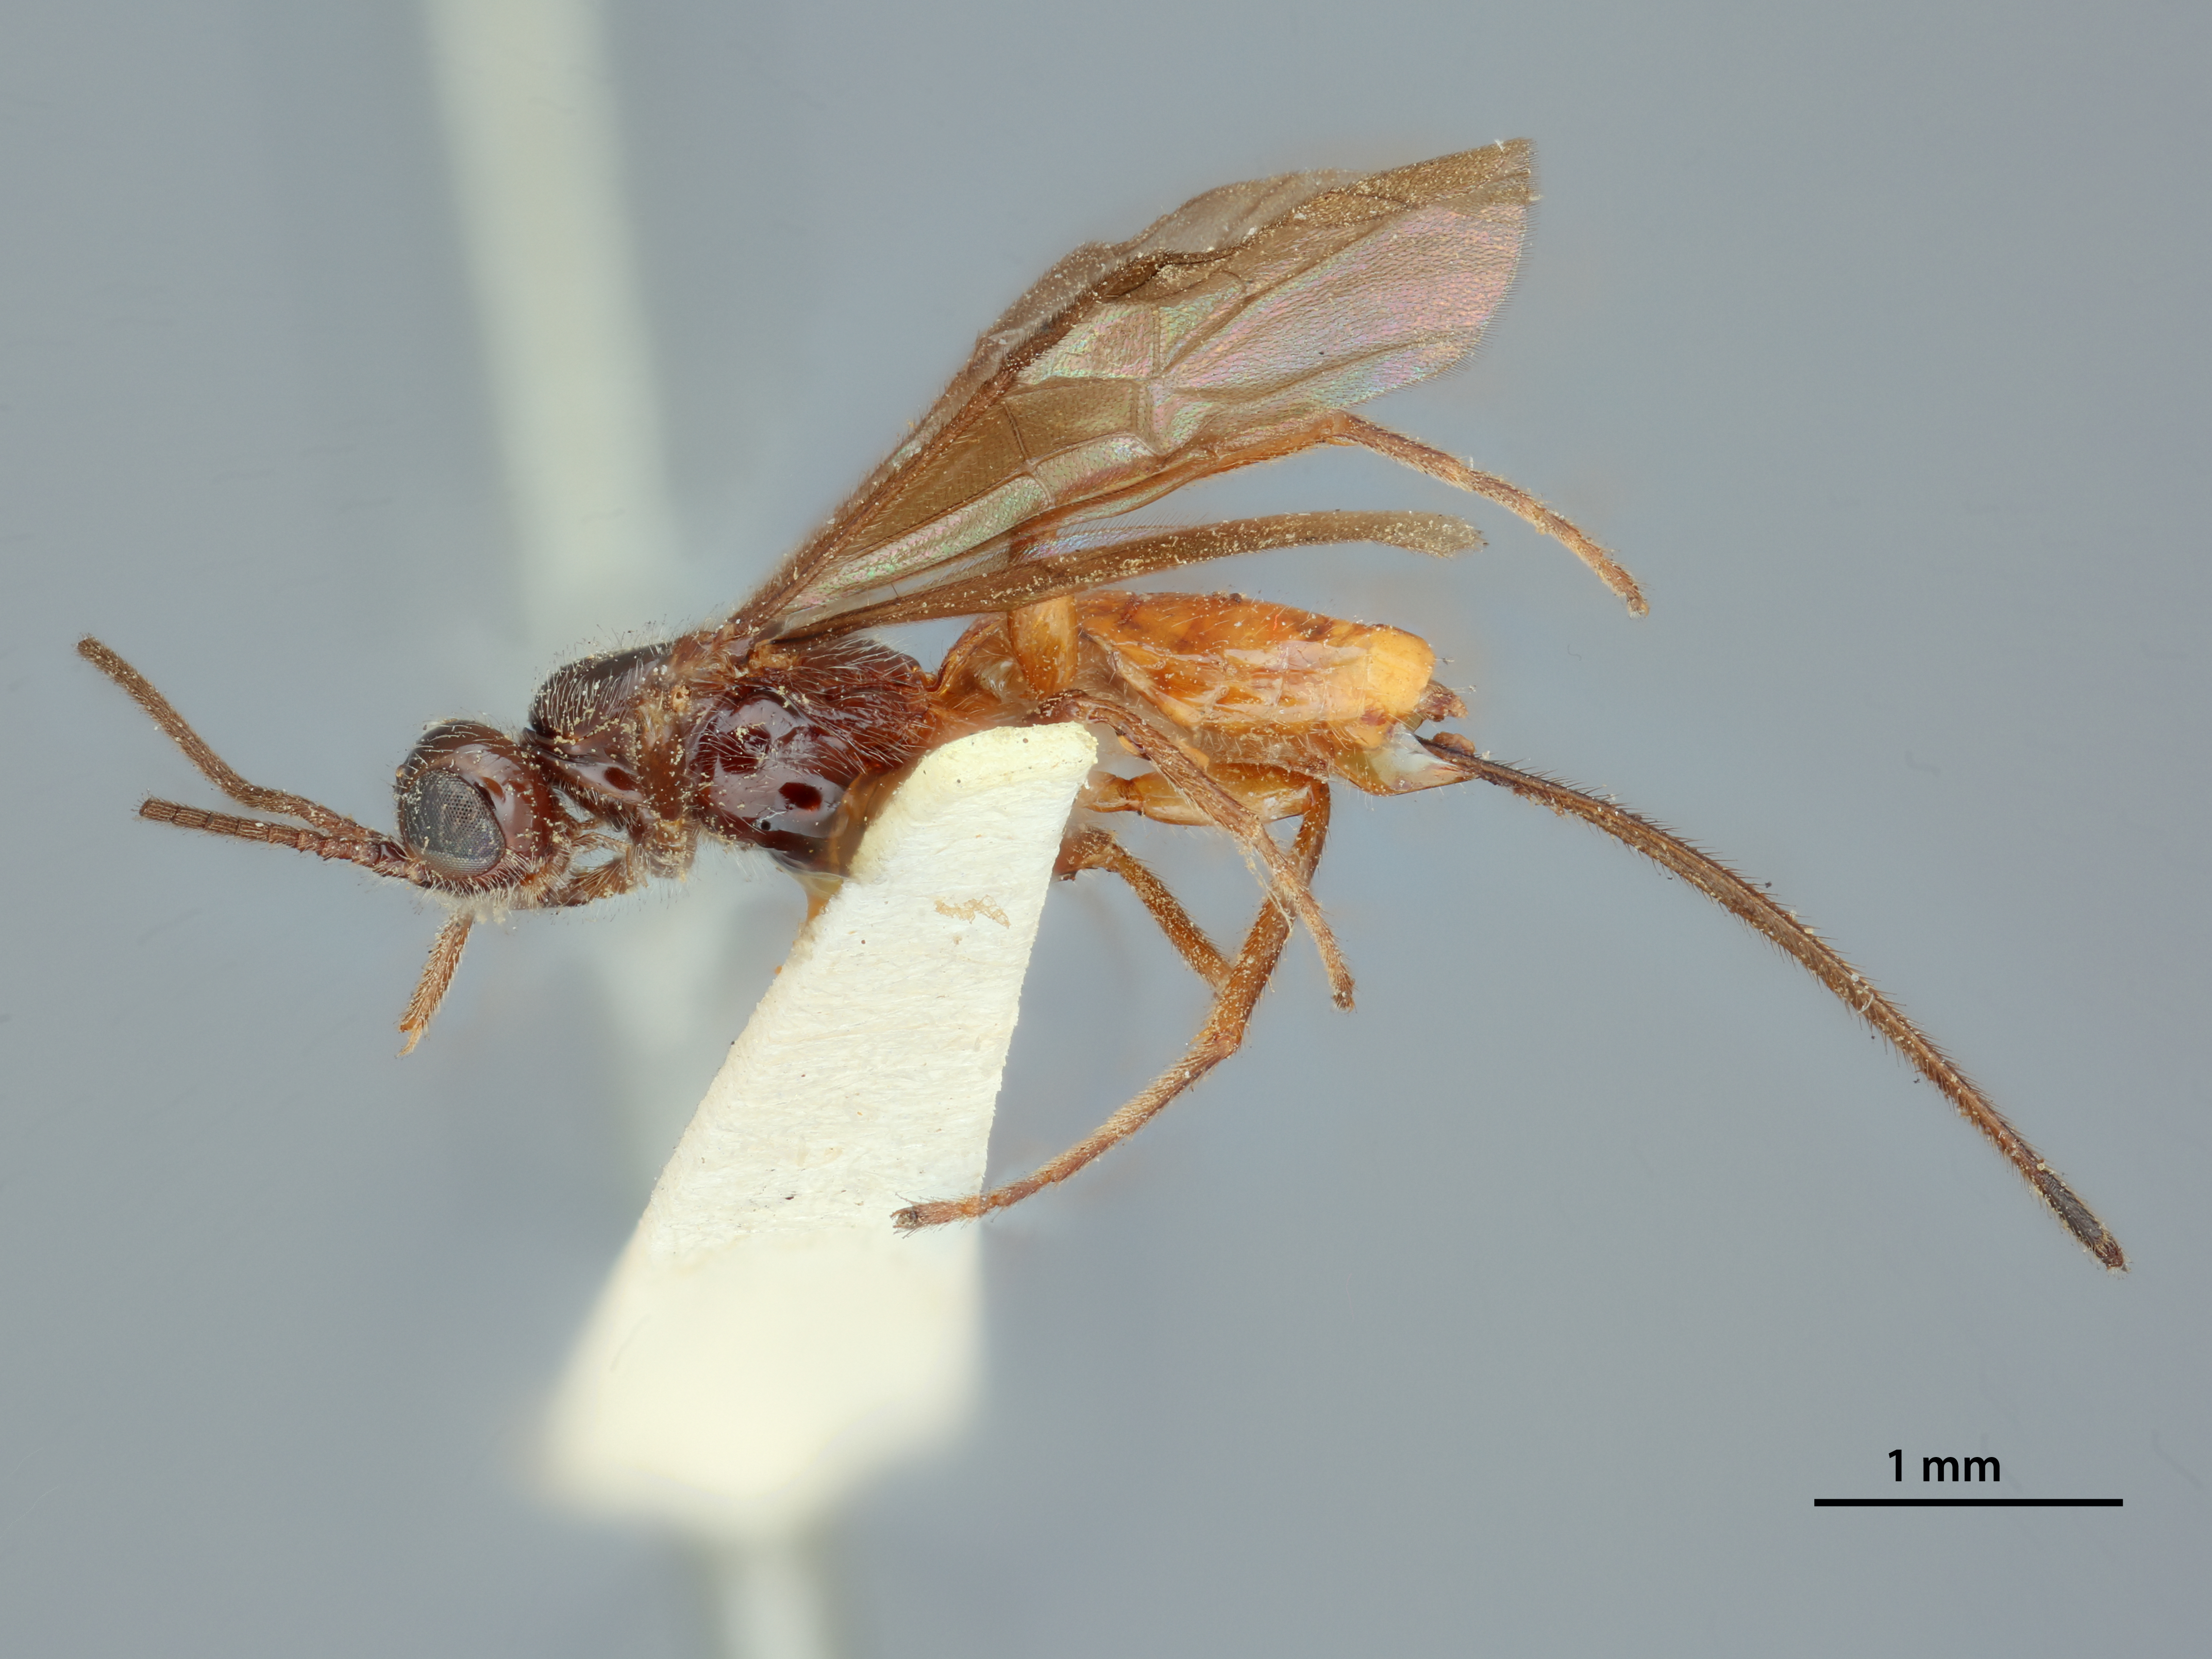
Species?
Coccliodes pissodis
